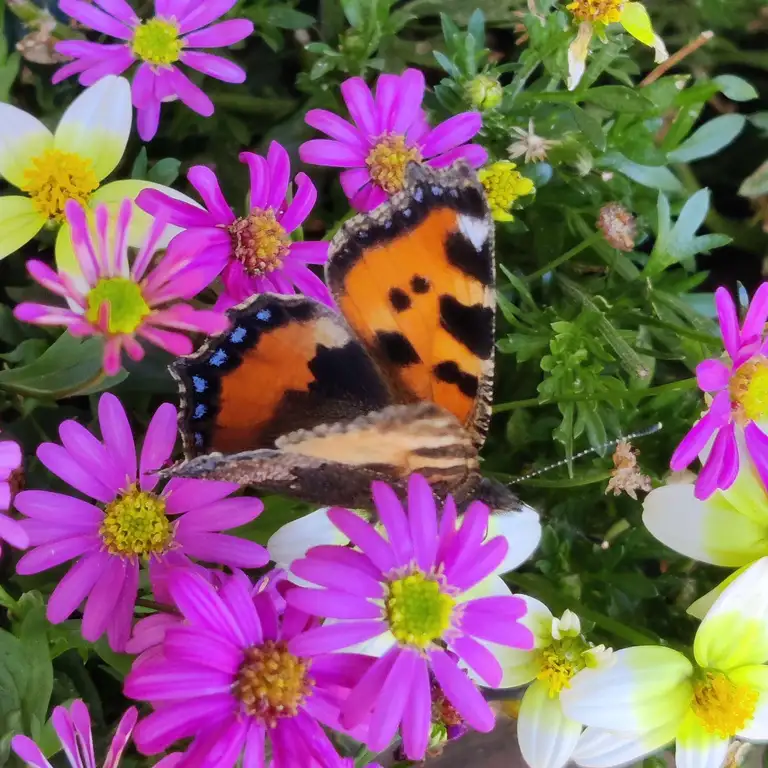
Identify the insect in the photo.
Aglais urticae
